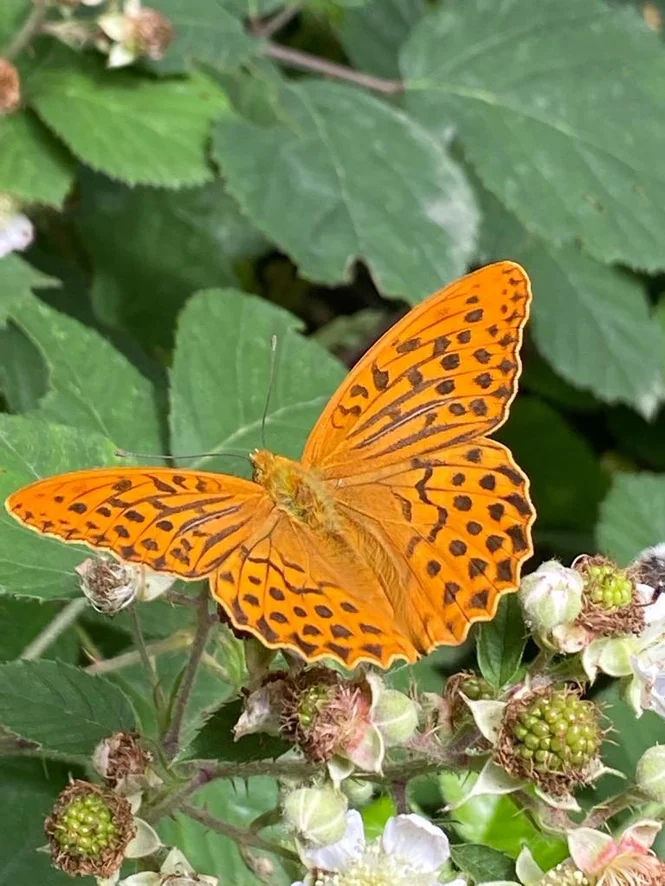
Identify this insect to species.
Argynnis paphia
